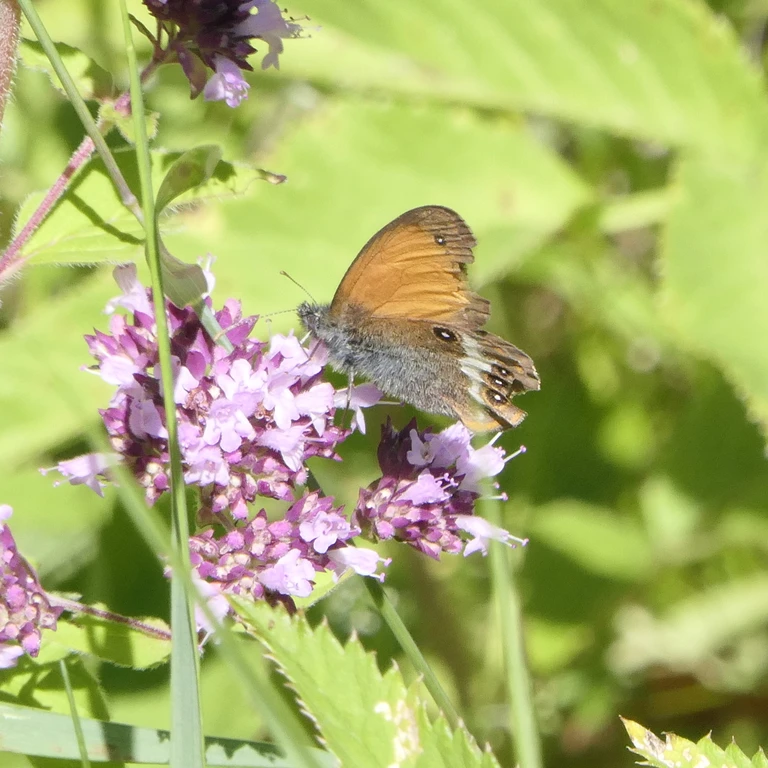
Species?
Coenonympha arcania
